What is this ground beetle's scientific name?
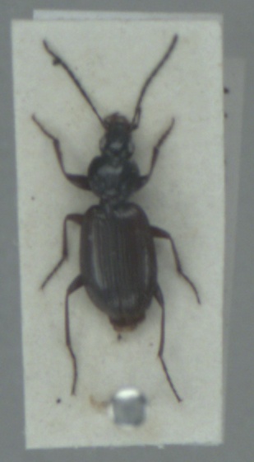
Agonum fuliginosum
